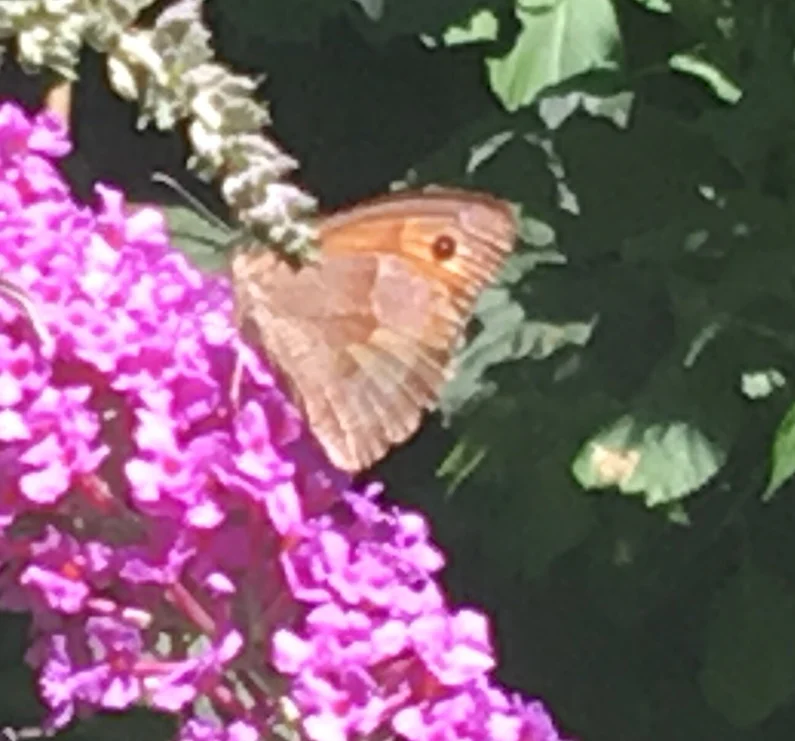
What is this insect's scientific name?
Maniola jurtina
